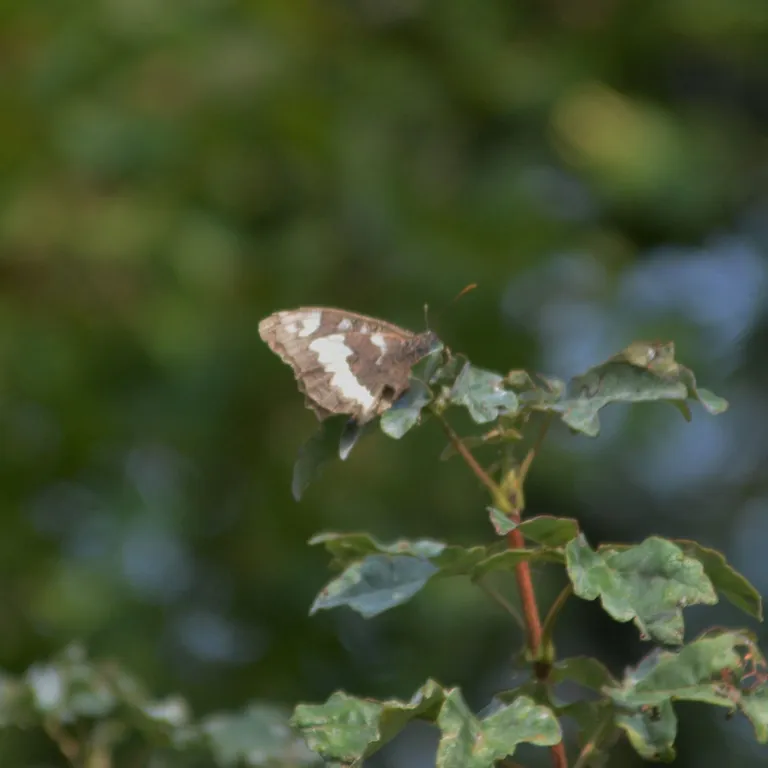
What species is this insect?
Brintesia circe
